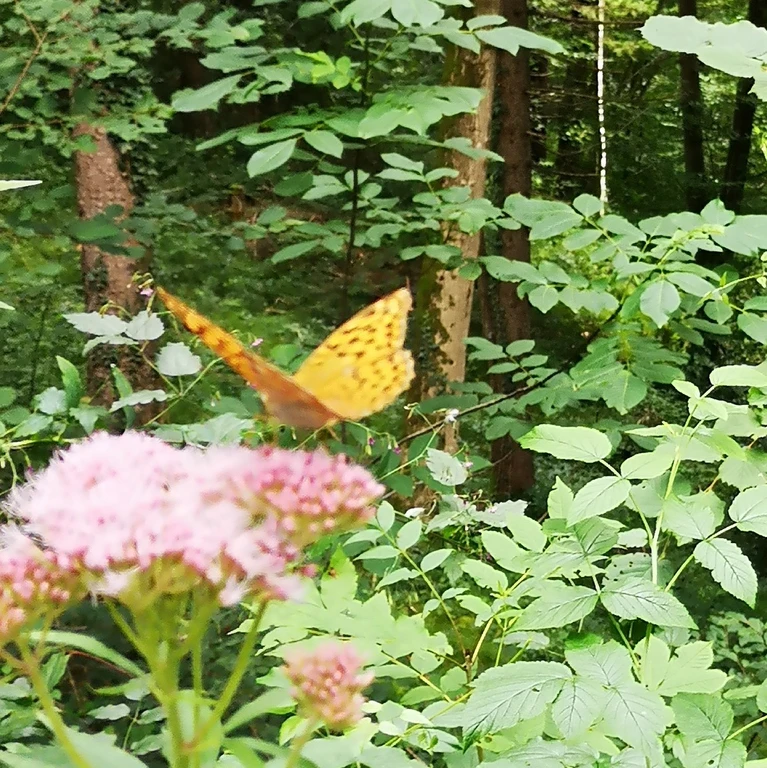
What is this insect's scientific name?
Argynnis paphia
